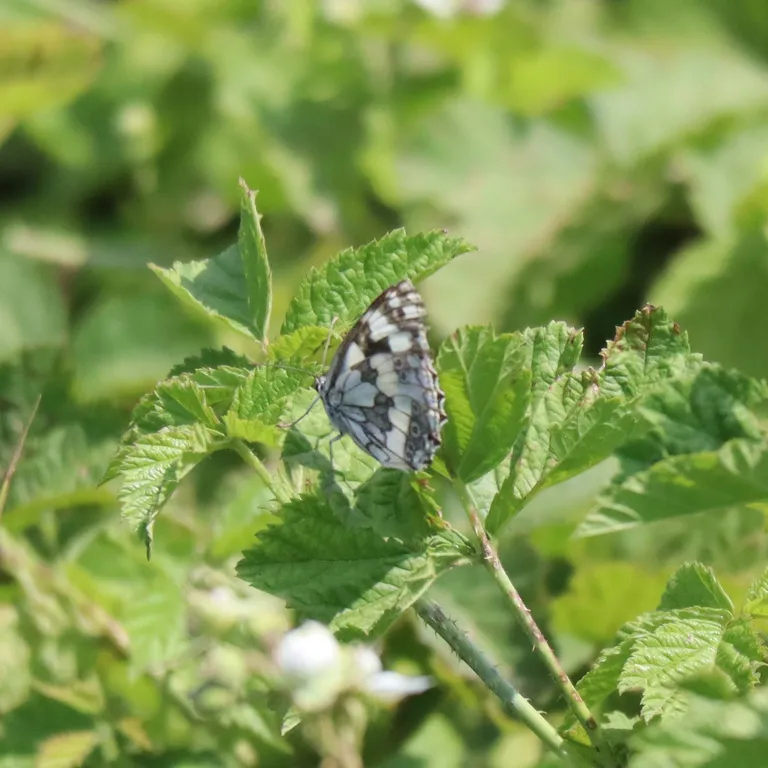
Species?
Melanargia galathea
